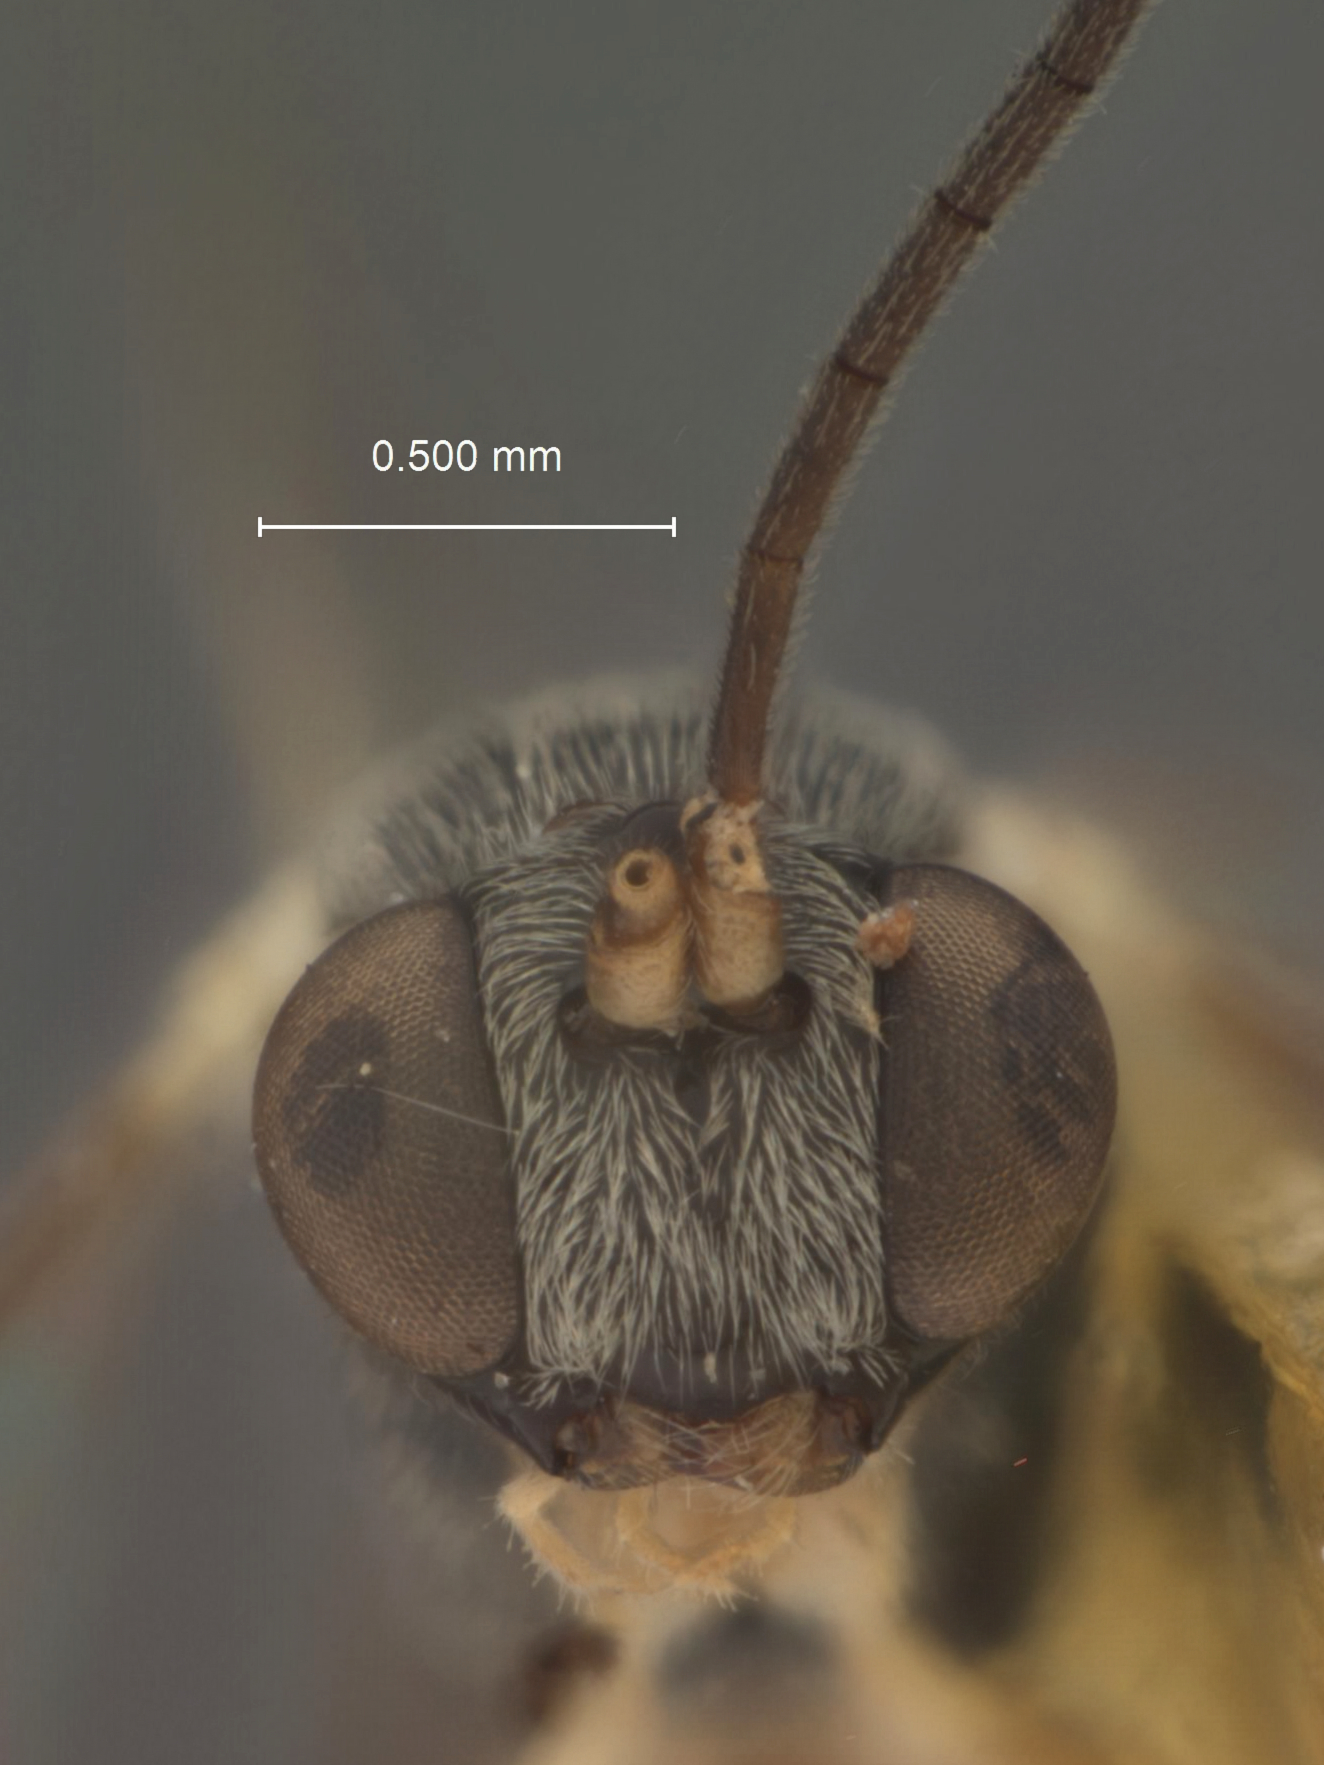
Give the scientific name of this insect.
Thisiotorus latifrons
